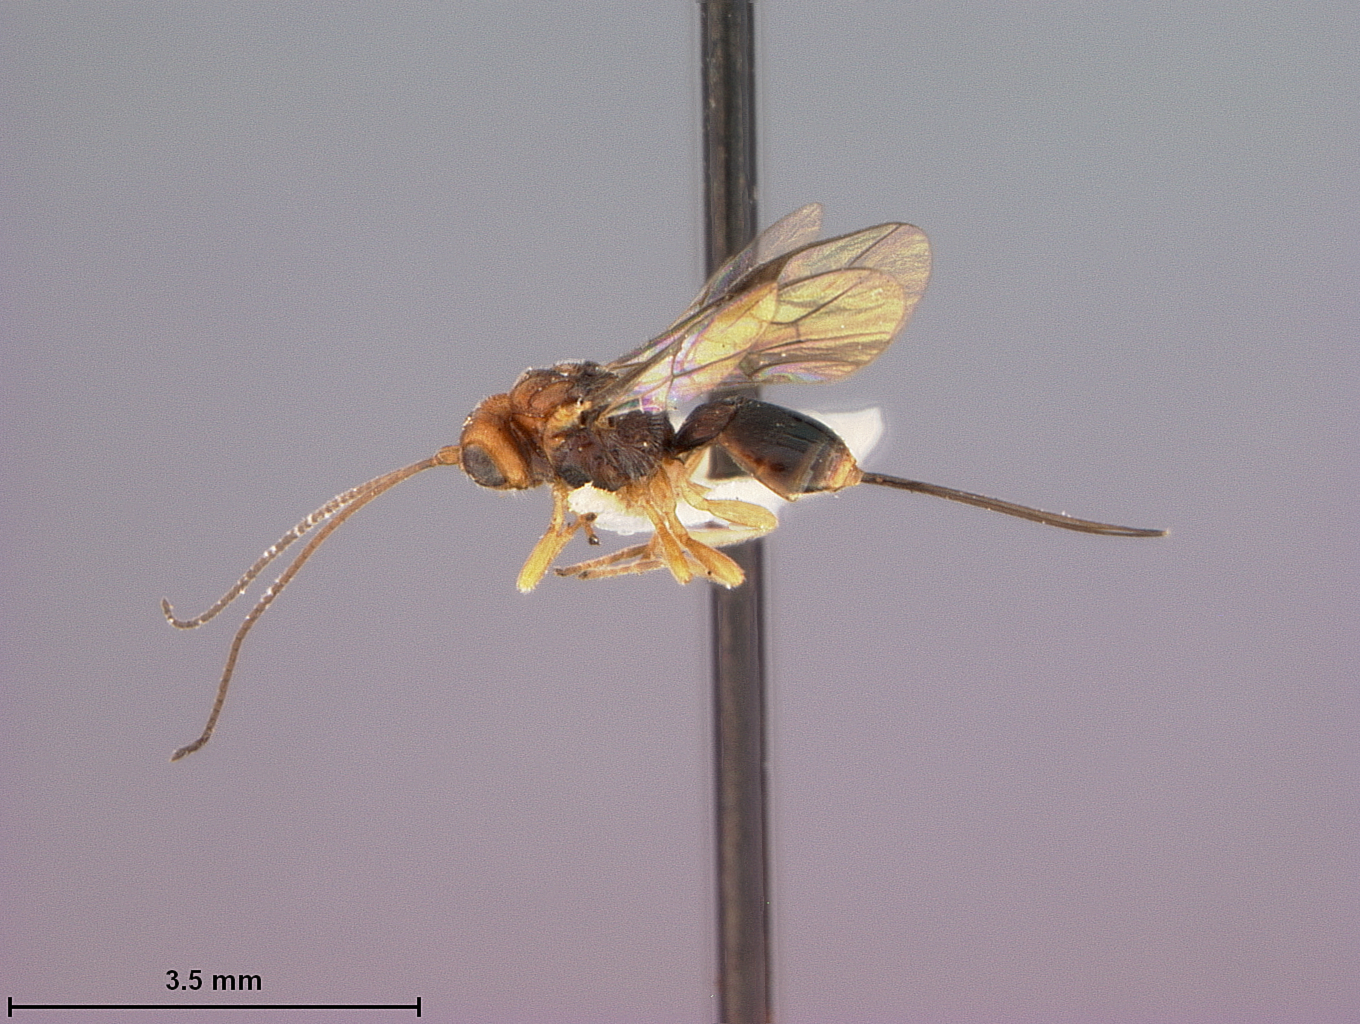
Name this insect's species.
Opius oophilus
